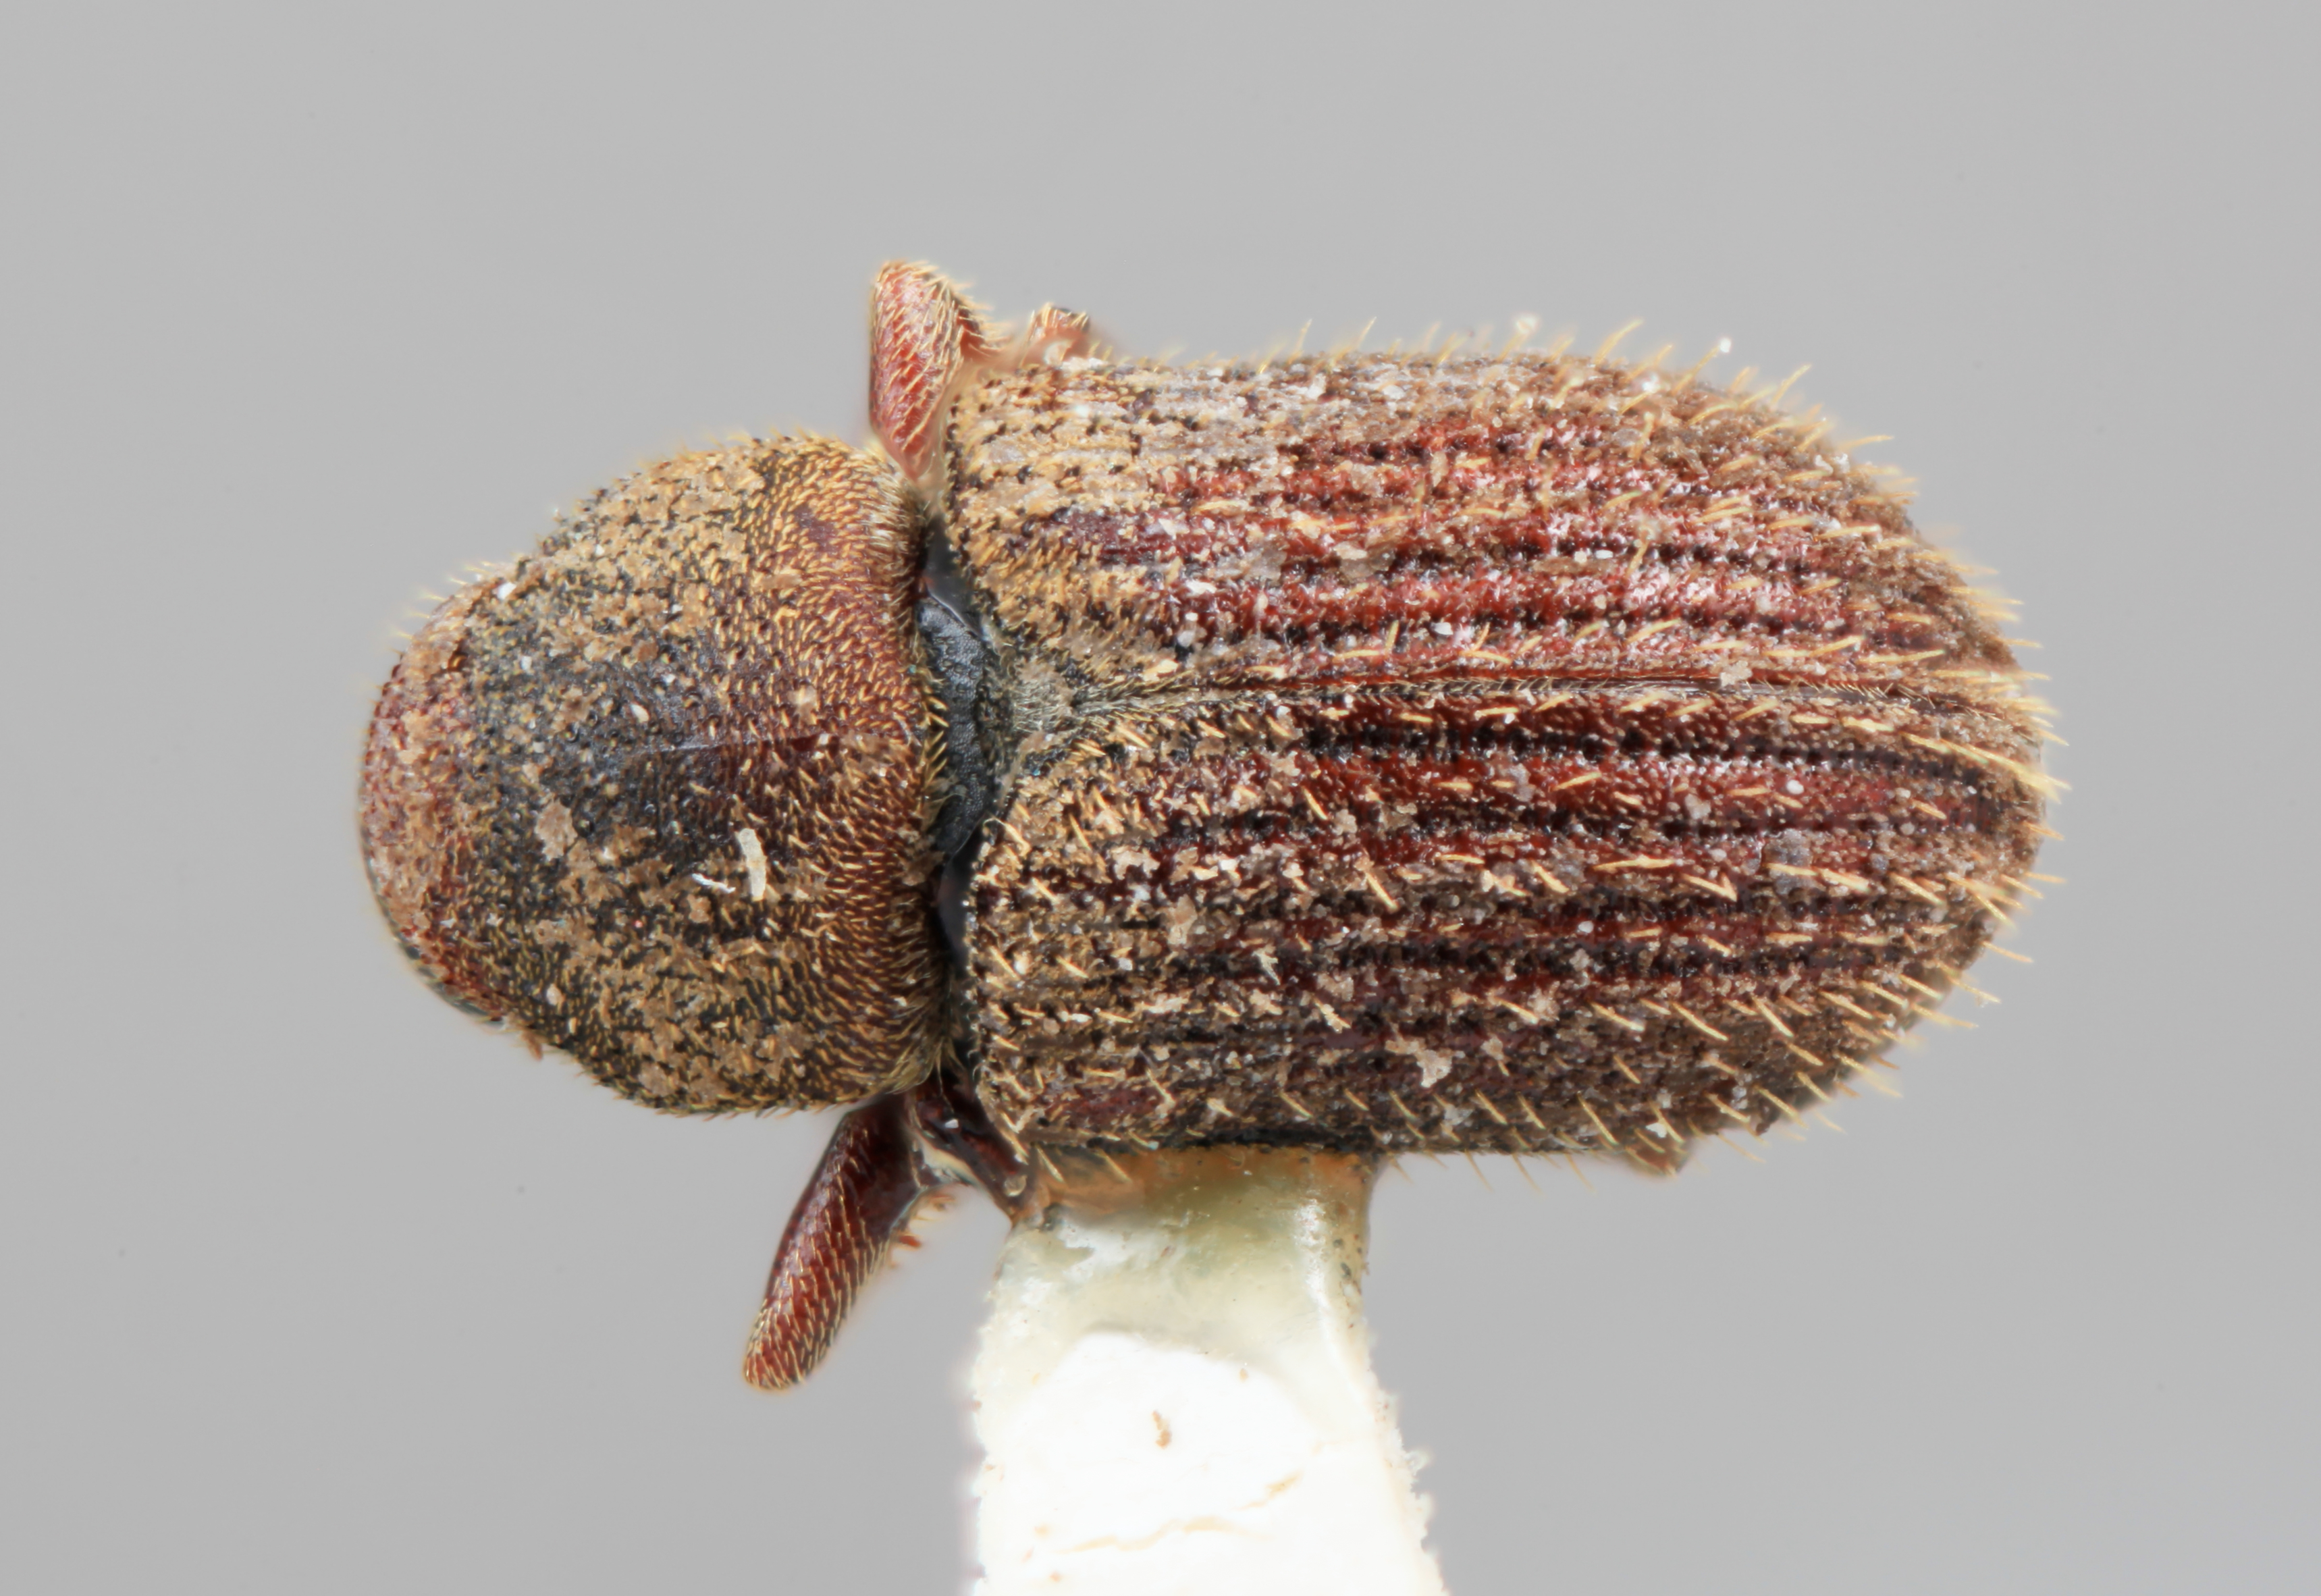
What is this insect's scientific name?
Xylechinus avarus
